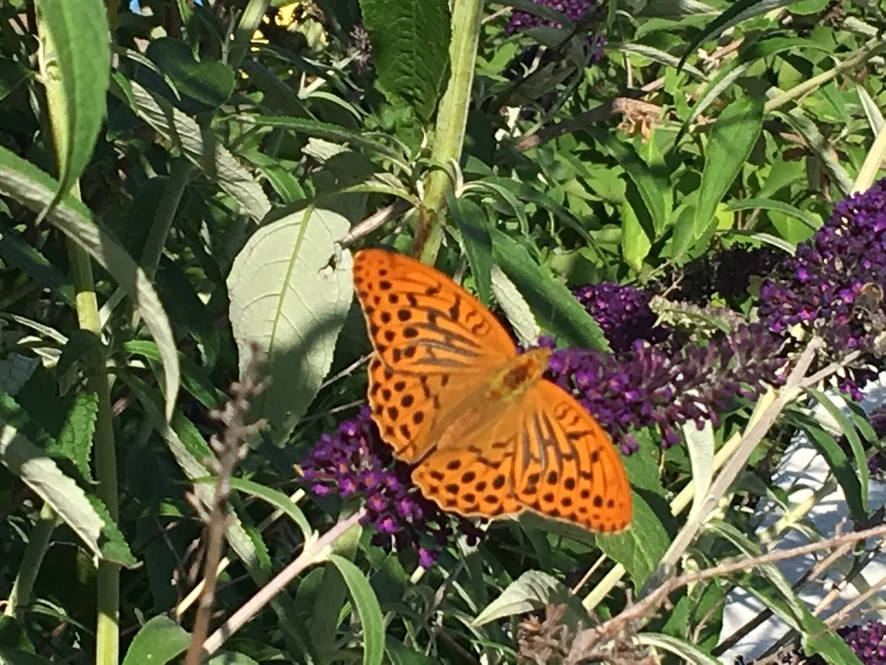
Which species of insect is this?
Argynnis paphia
